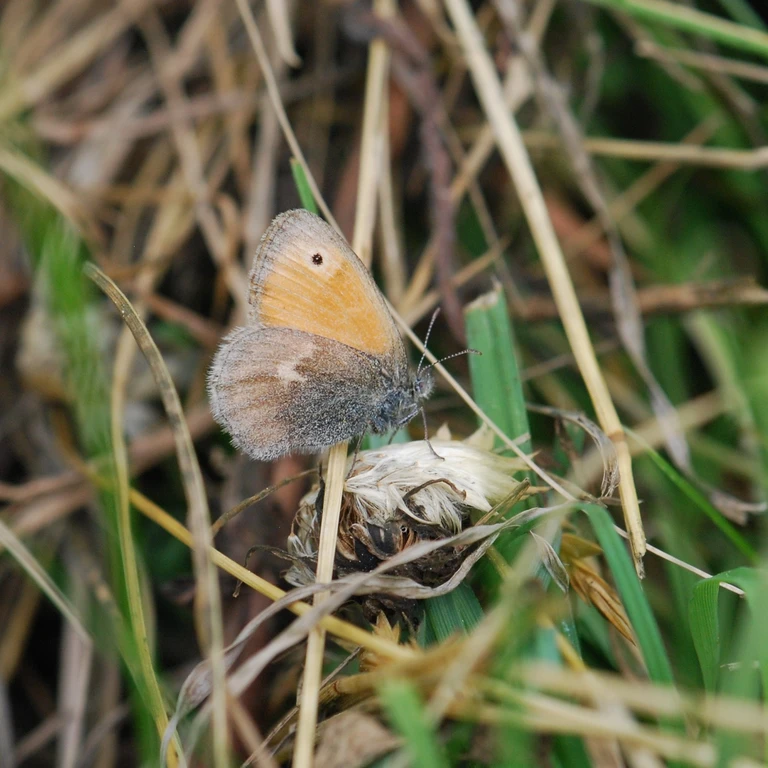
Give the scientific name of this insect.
Coenonympha pamphilus
